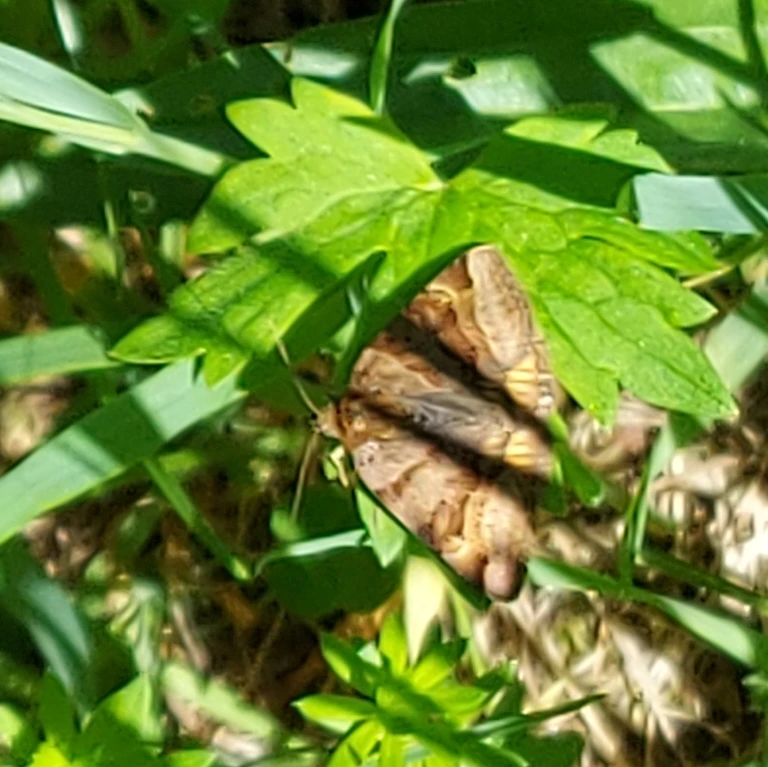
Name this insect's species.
Euclidia glyphica
